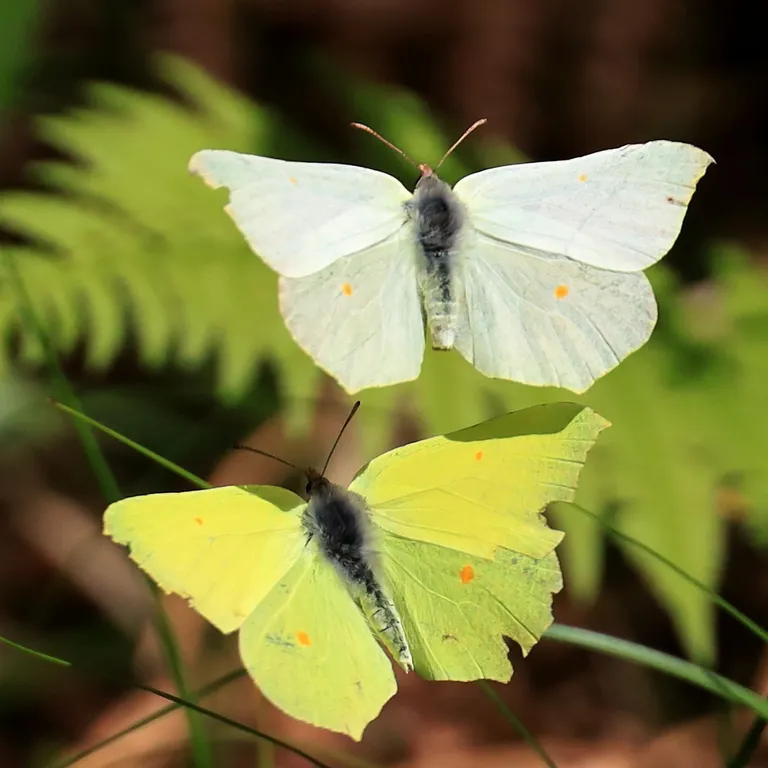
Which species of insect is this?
Gonepteryx rhamni
